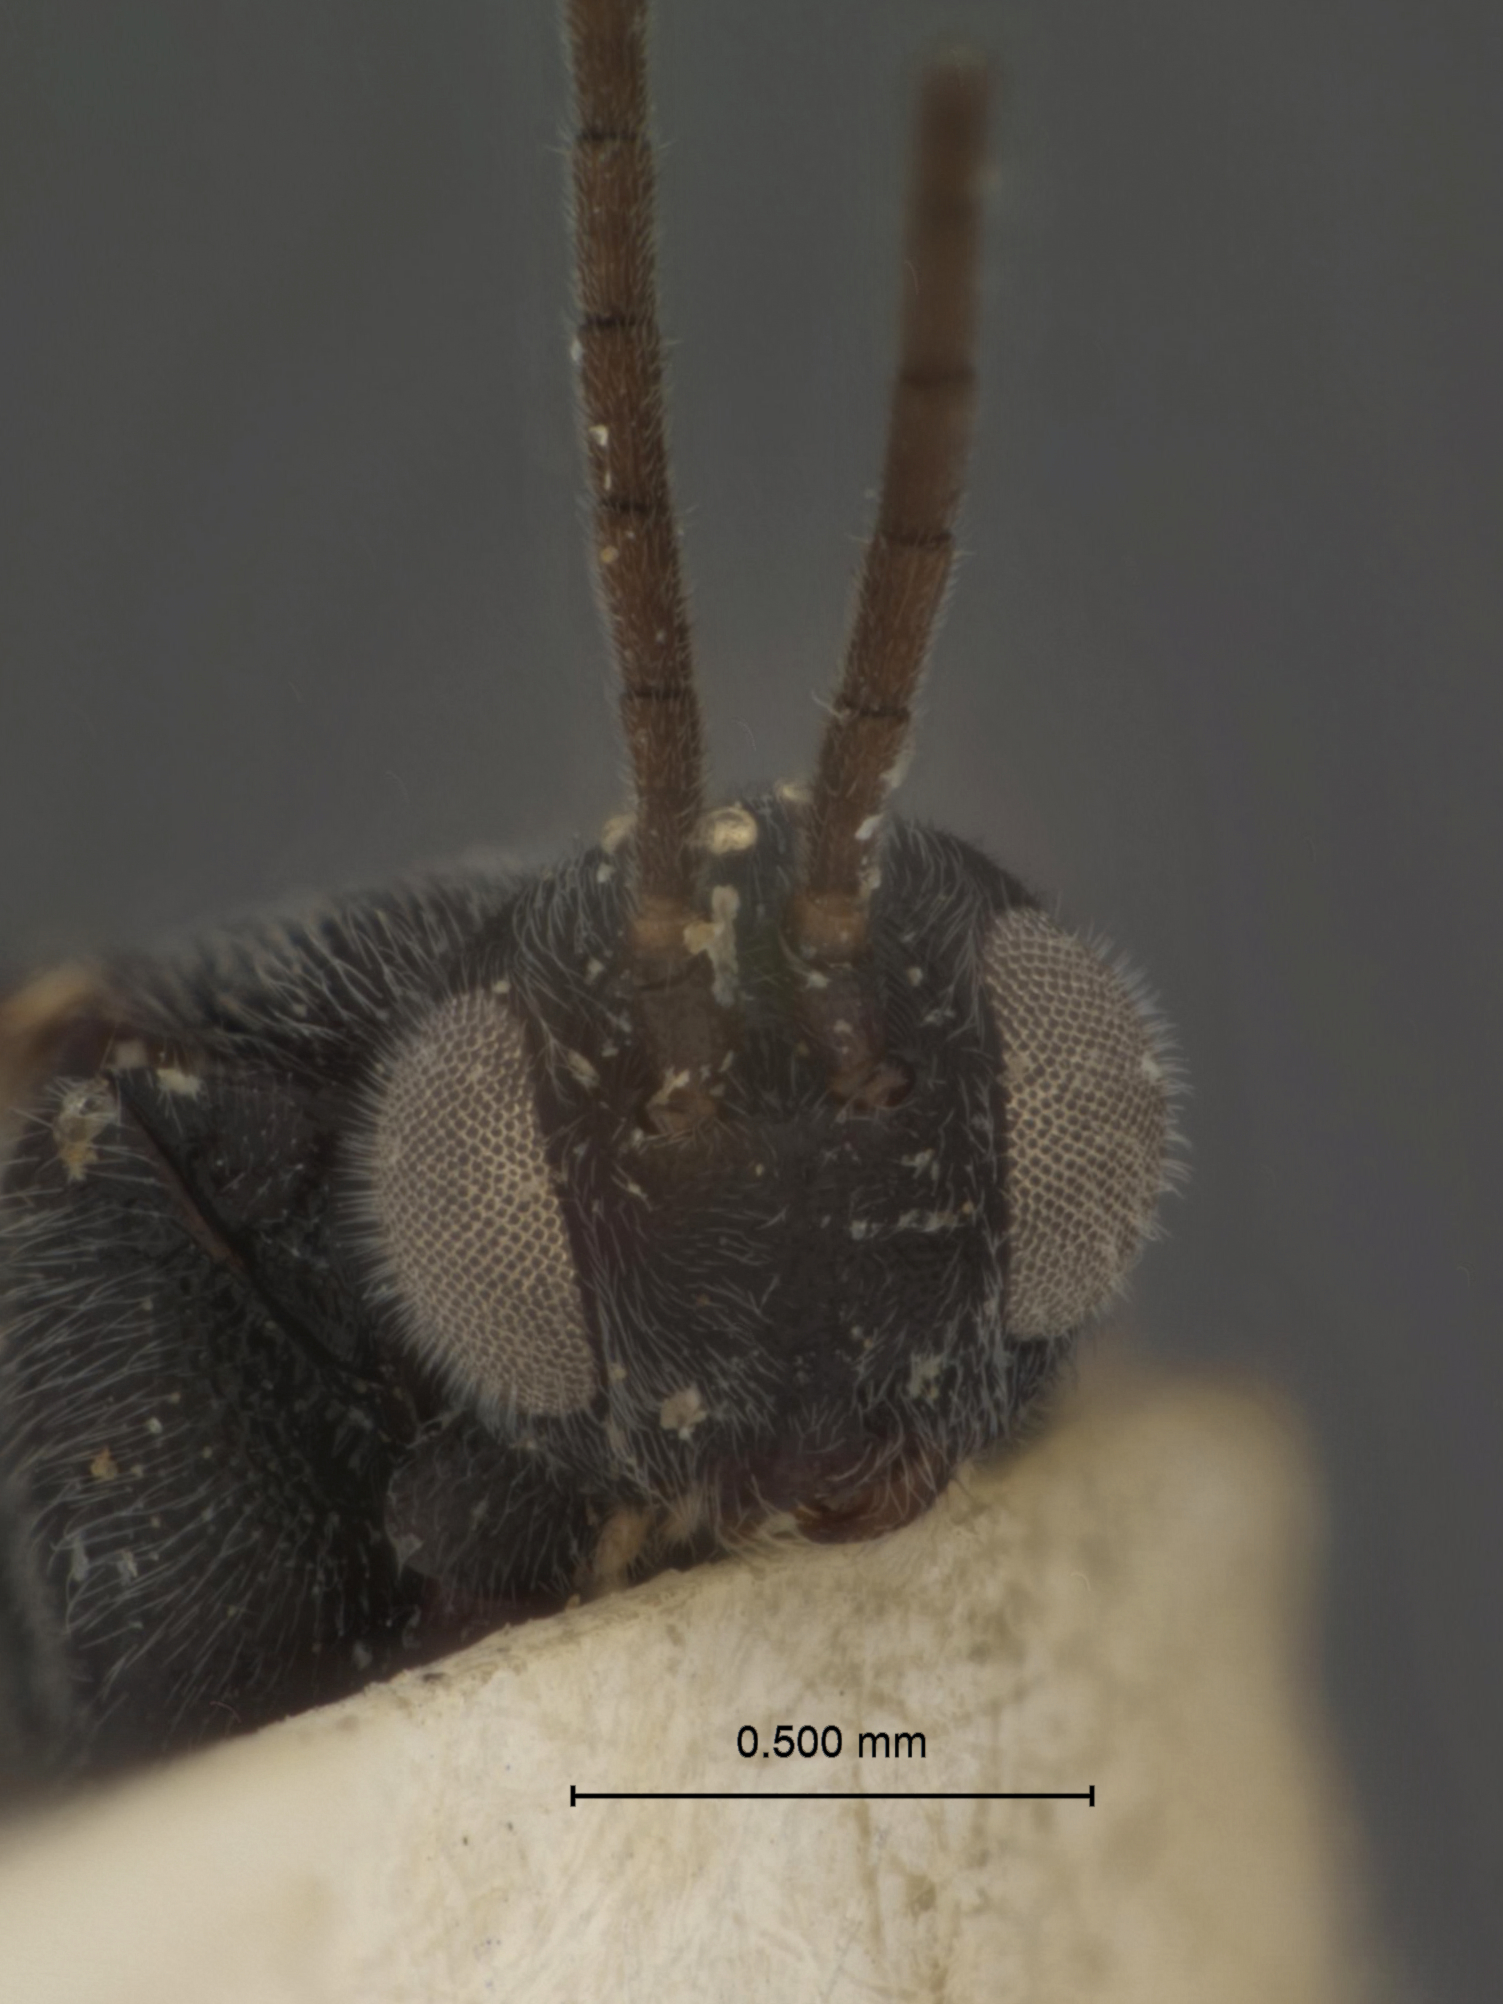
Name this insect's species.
Apanteles phycodis
